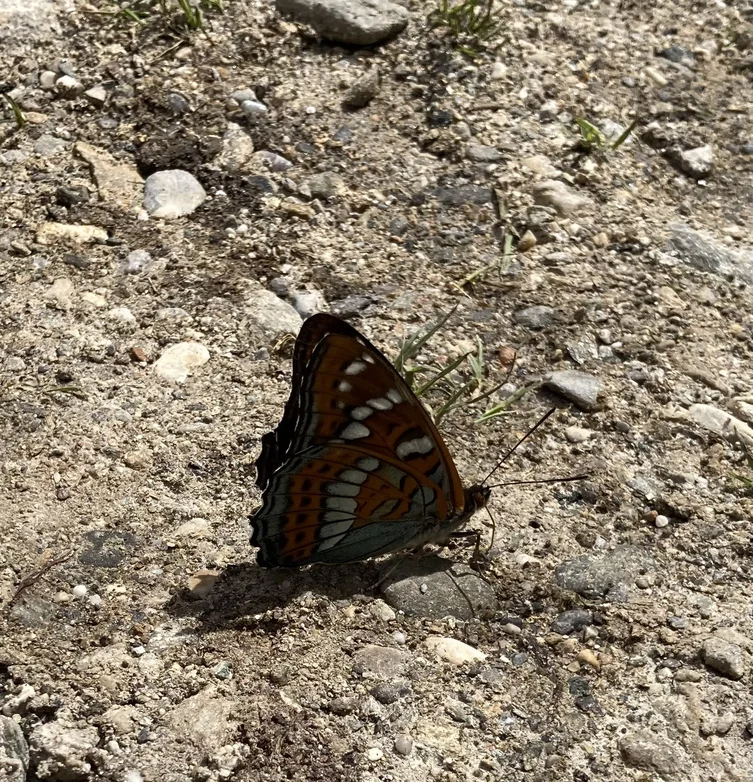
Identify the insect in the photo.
Limenitis populi
